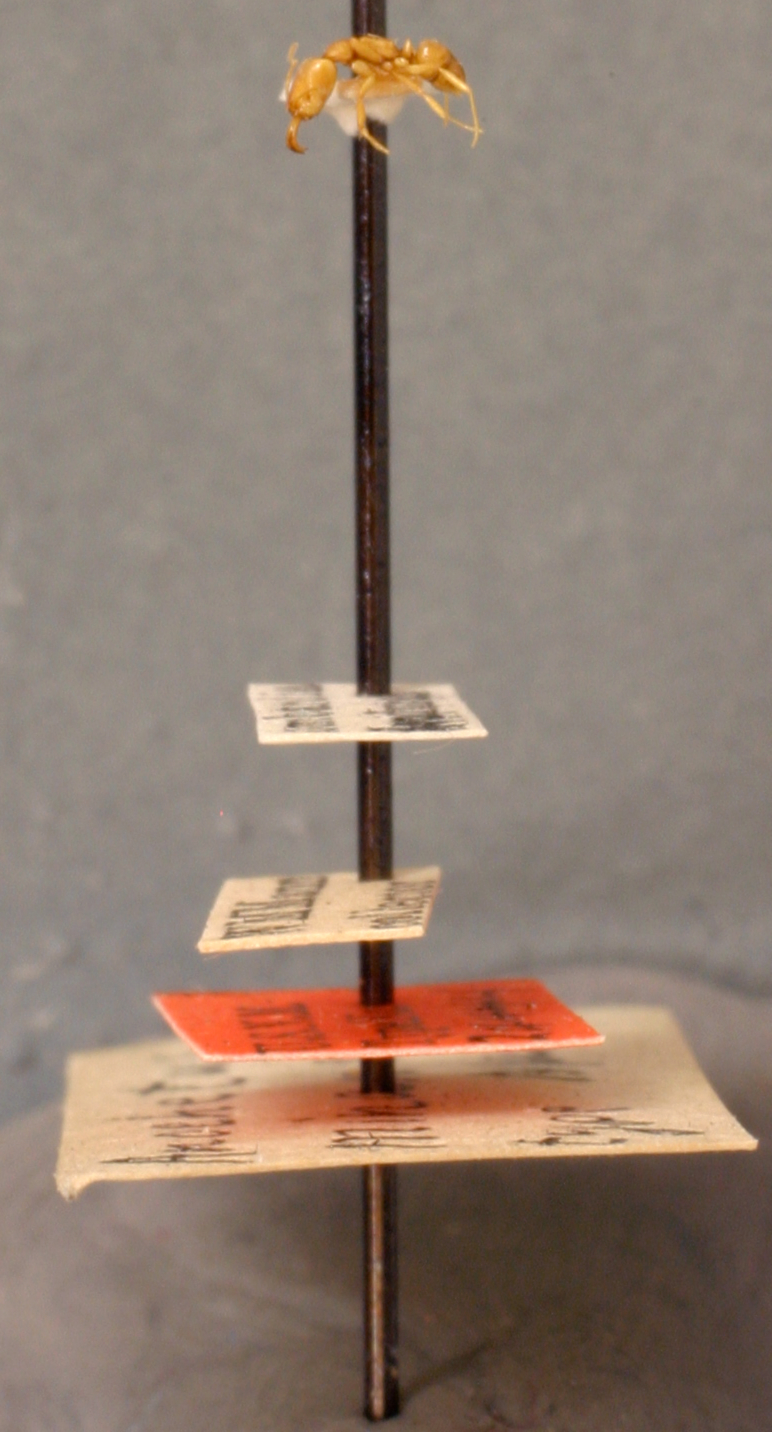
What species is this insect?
Anochetus minans
